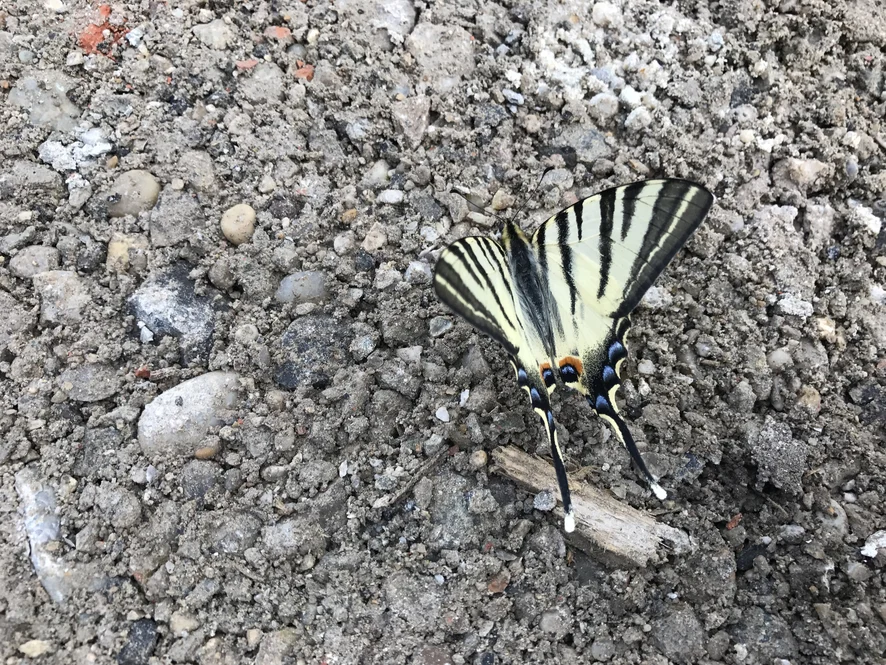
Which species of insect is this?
Iphiclides podalirius
